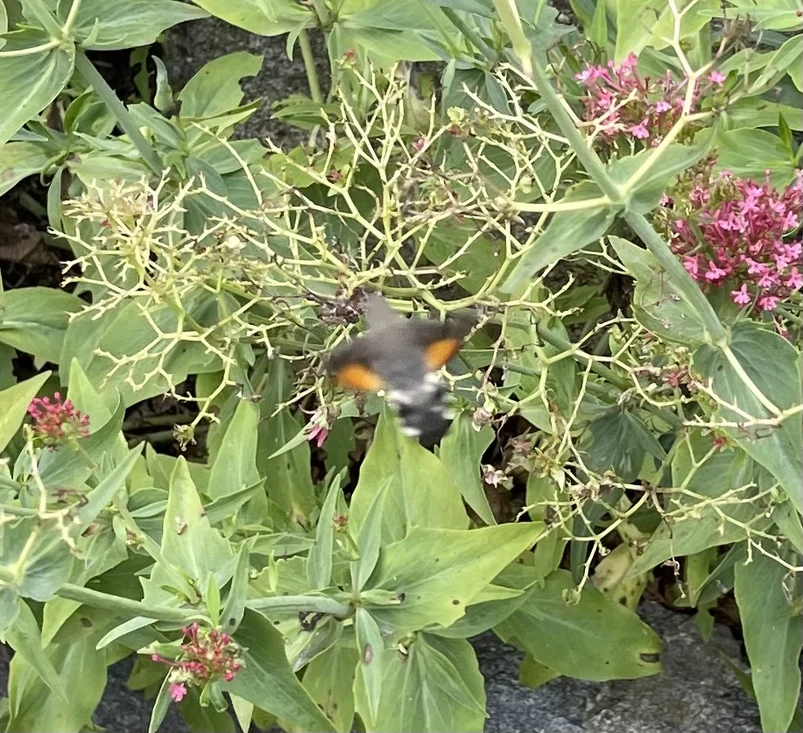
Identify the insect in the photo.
Macroglossum stellatarum
